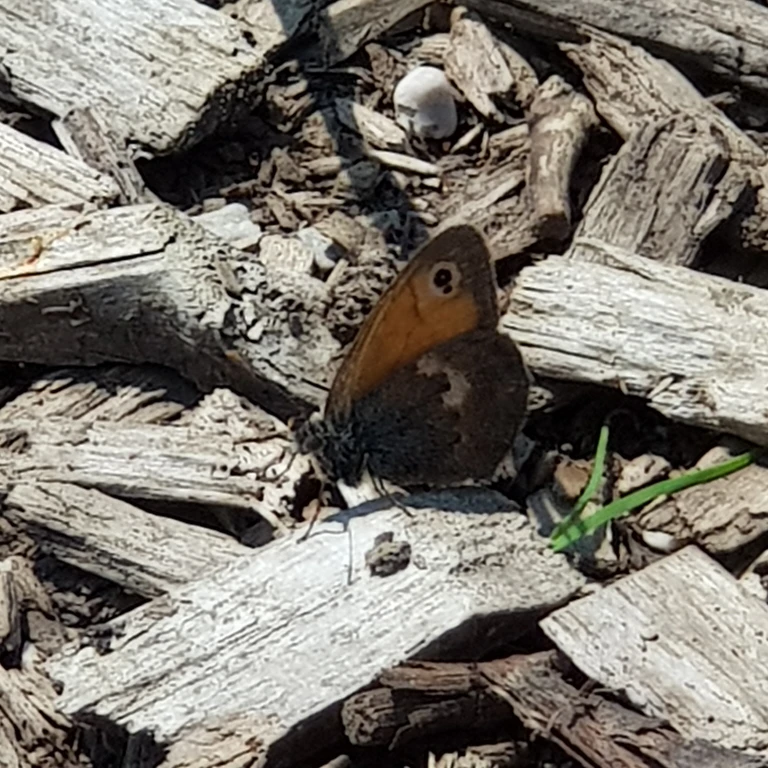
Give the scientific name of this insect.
Coenonympha pamphilus
